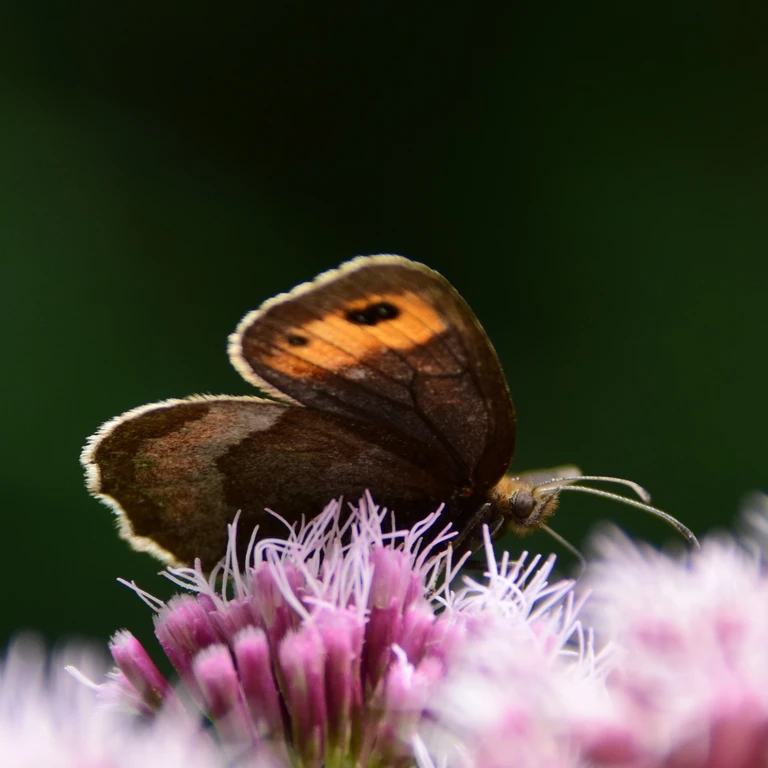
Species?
Erebia aethiops
